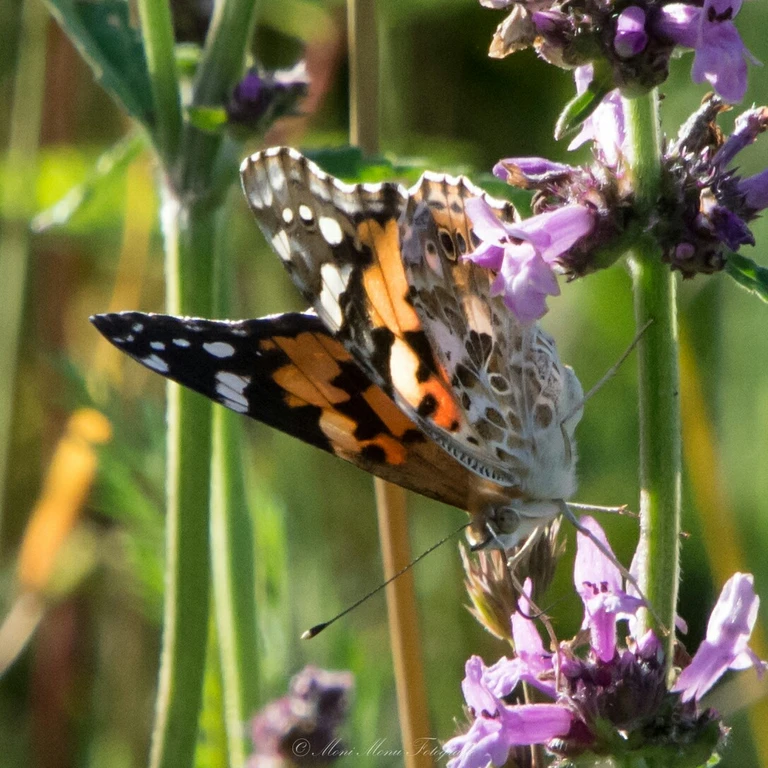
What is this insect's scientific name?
Vanessa cardui
